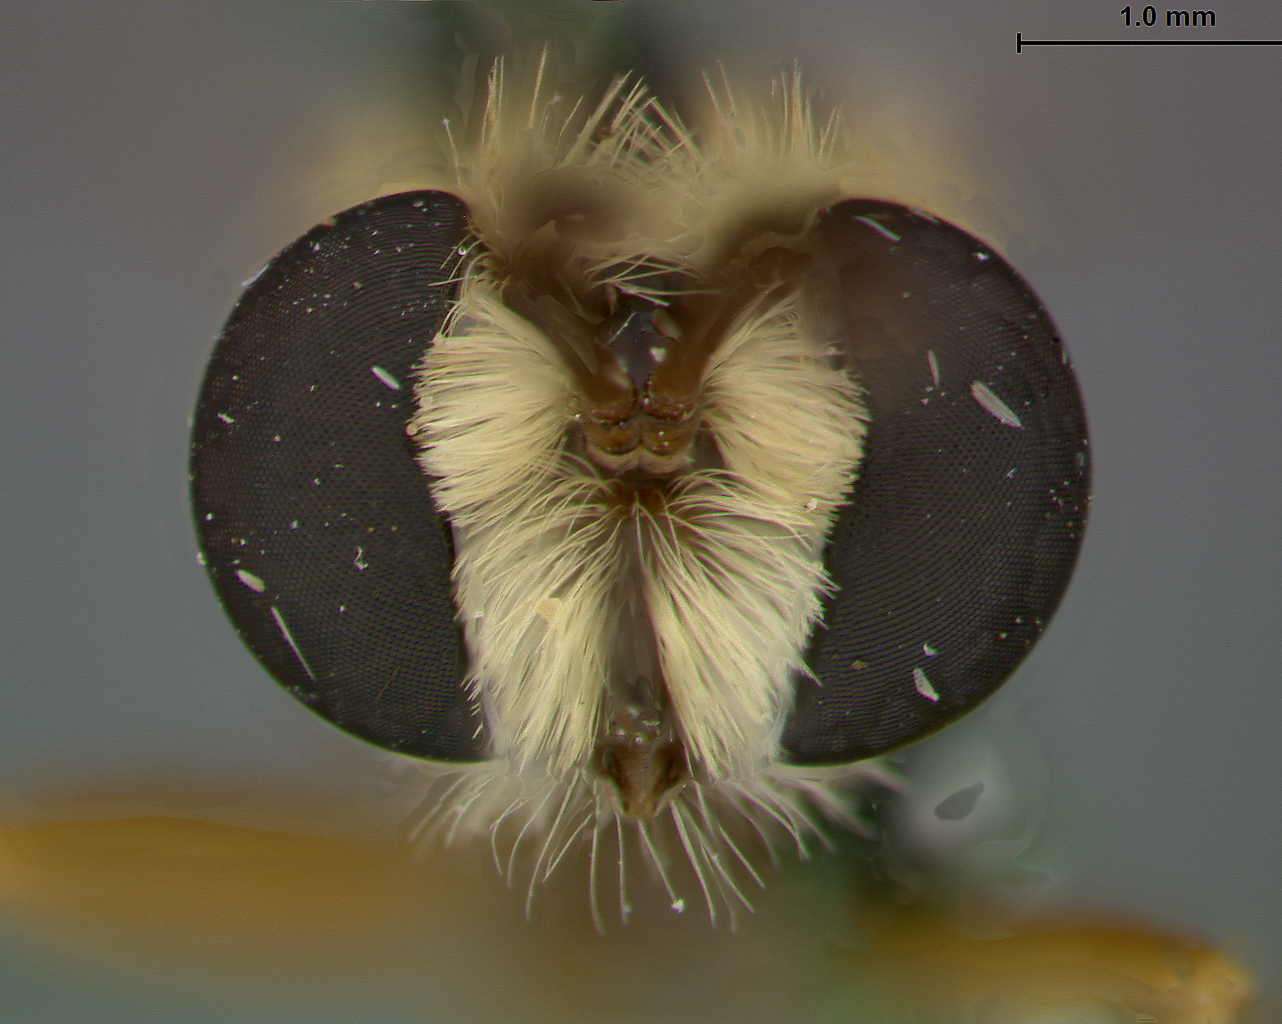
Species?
Leptomydas hirtus
